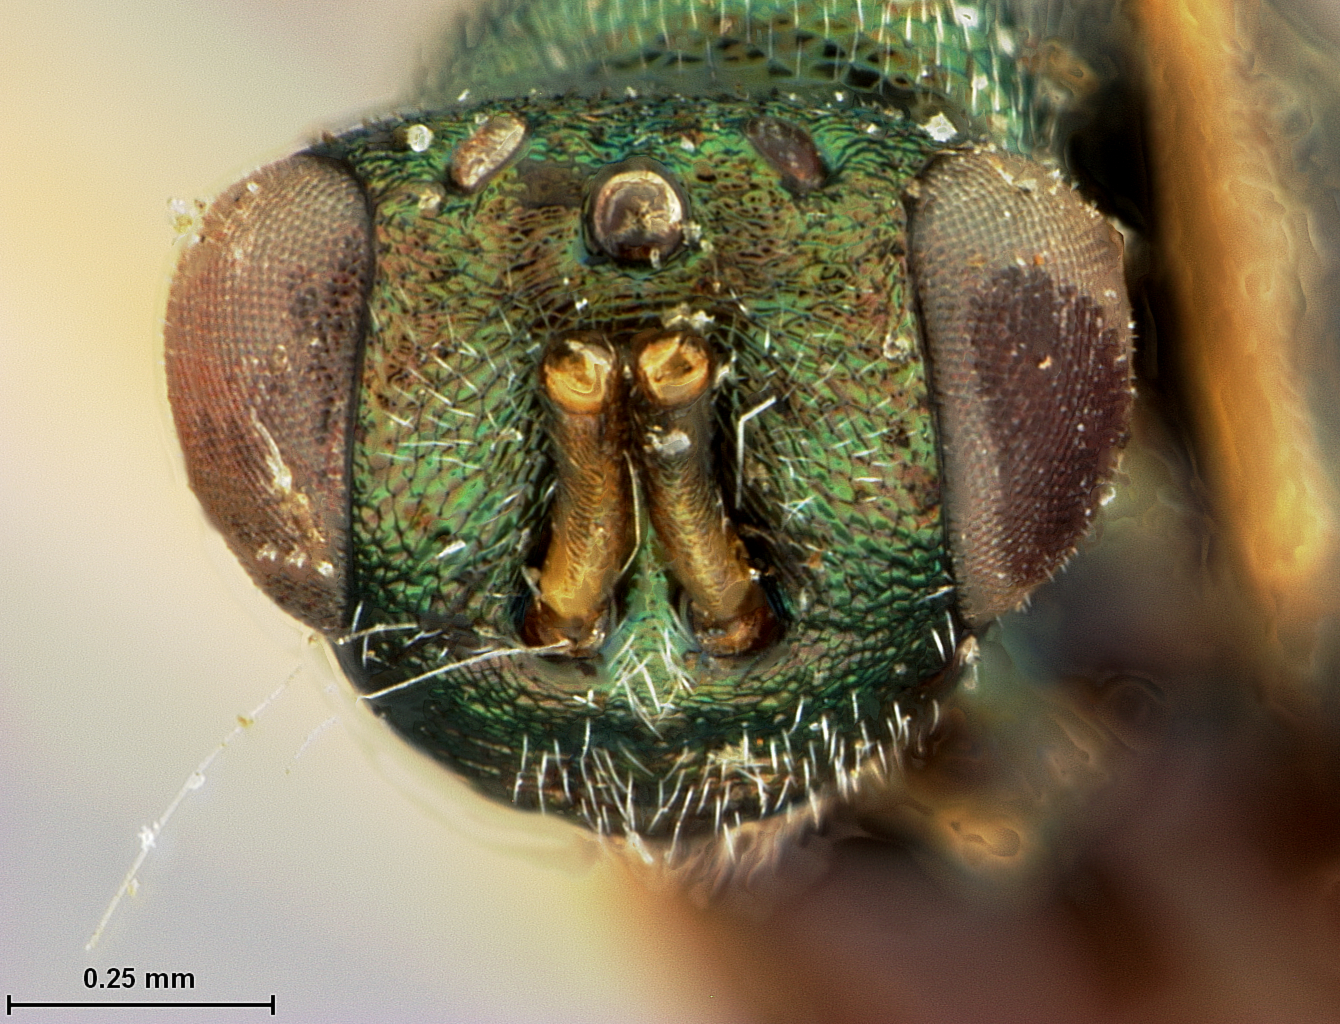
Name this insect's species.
Monodontomerus montivagus
